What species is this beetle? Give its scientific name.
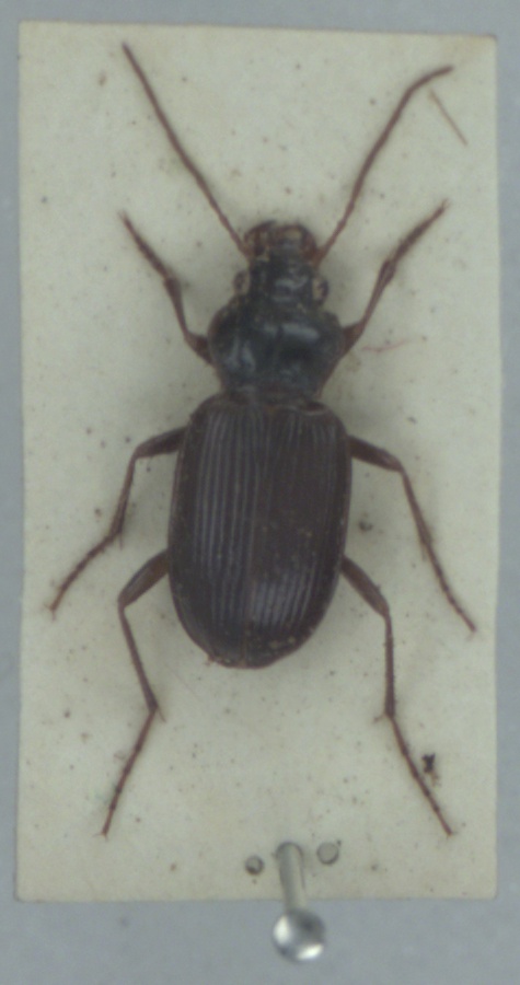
Nebria brevicollis
